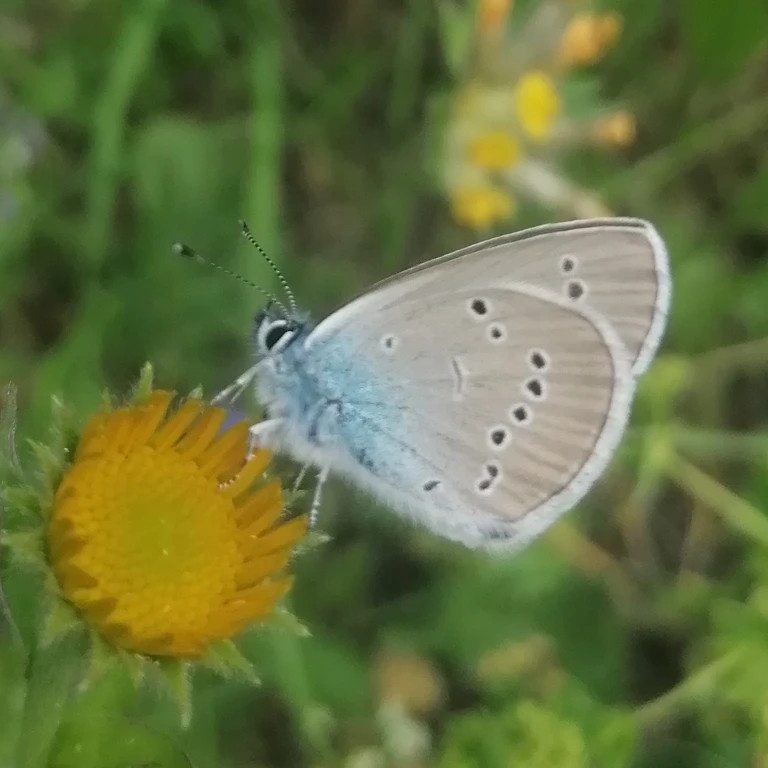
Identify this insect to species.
Cyaniris semiargus
